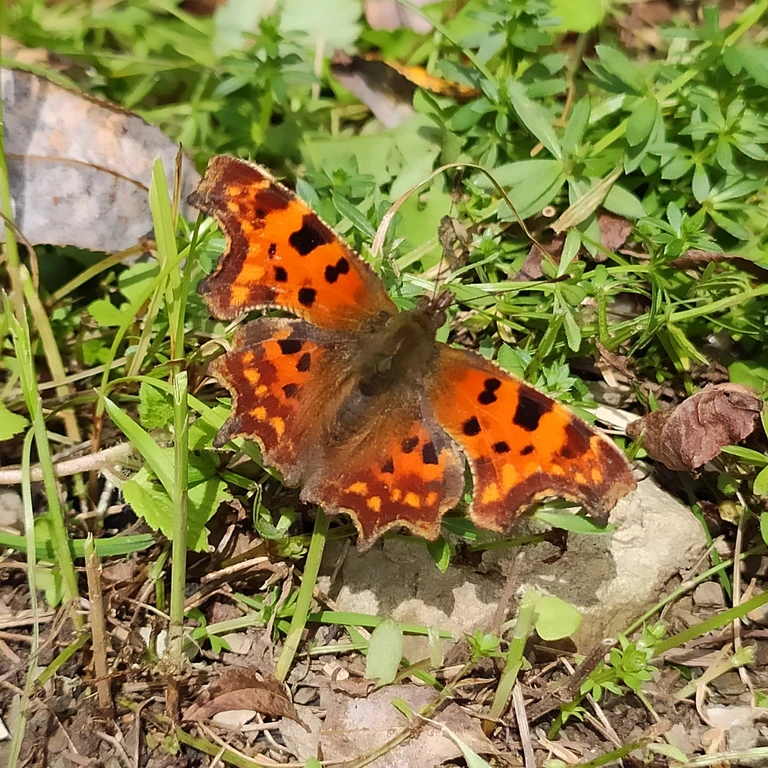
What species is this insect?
Polygonia c-album
